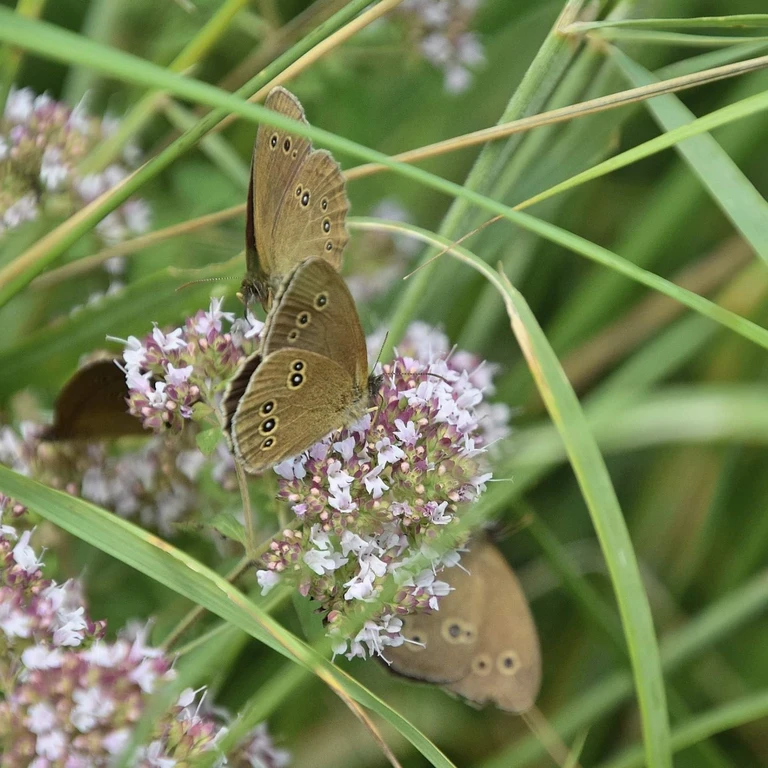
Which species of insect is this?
Aphantopus hyperantus
